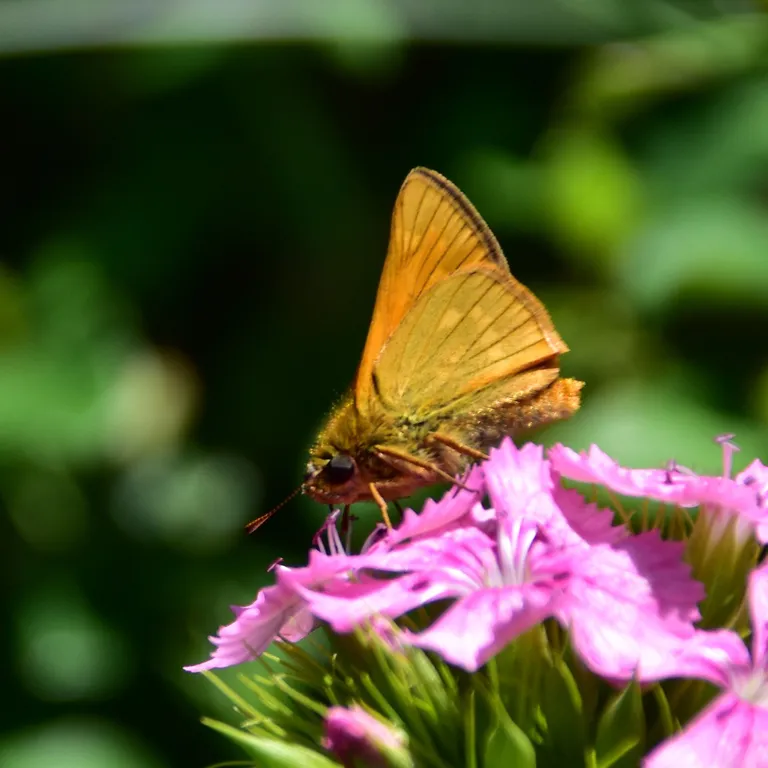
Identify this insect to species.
Ochlodes sylvanus (also Ochlodes venata)
